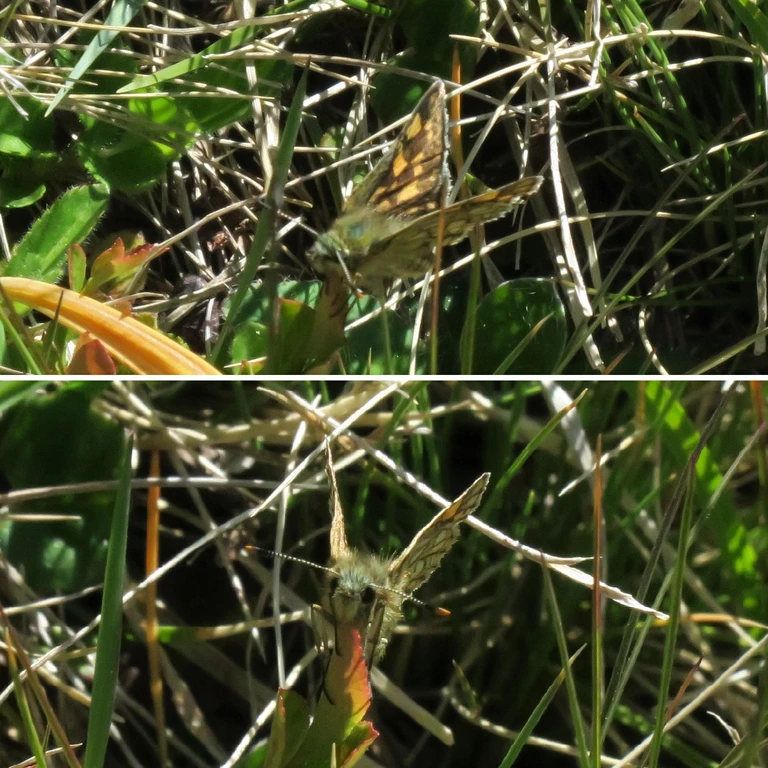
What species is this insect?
Carterocephalus palaemon
